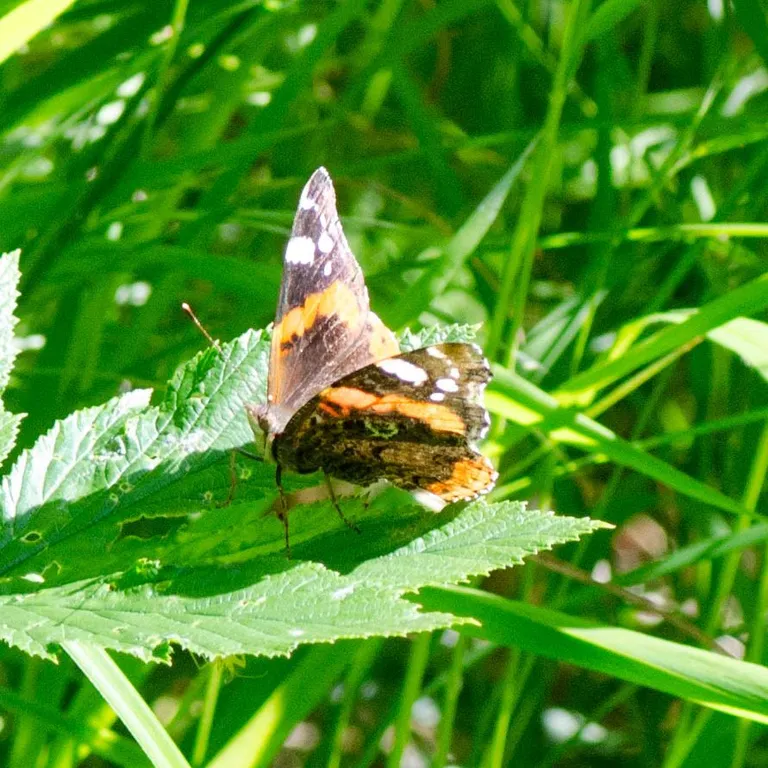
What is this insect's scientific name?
Vanessa atalanta
